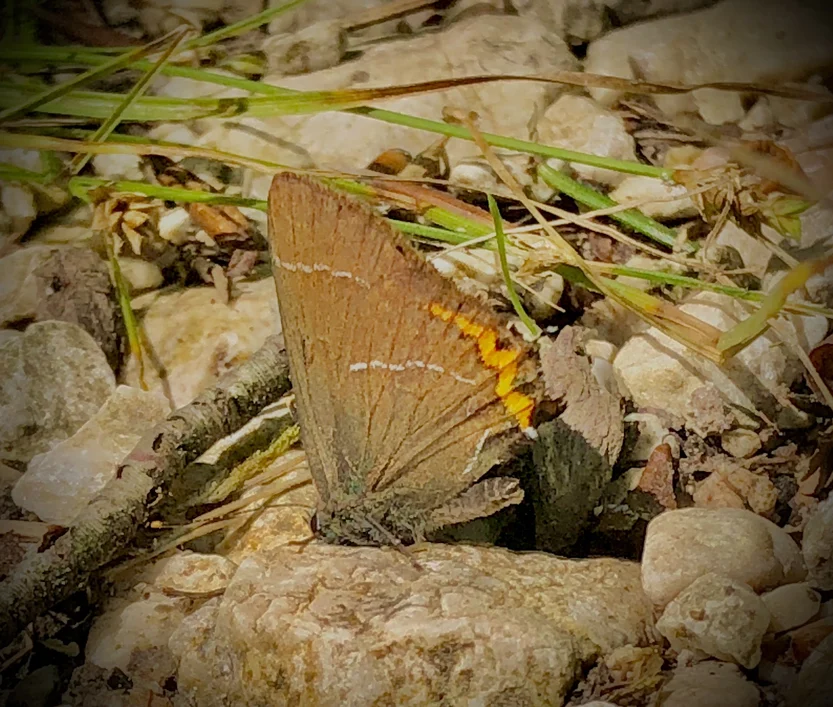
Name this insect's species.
Satyrium w-album
